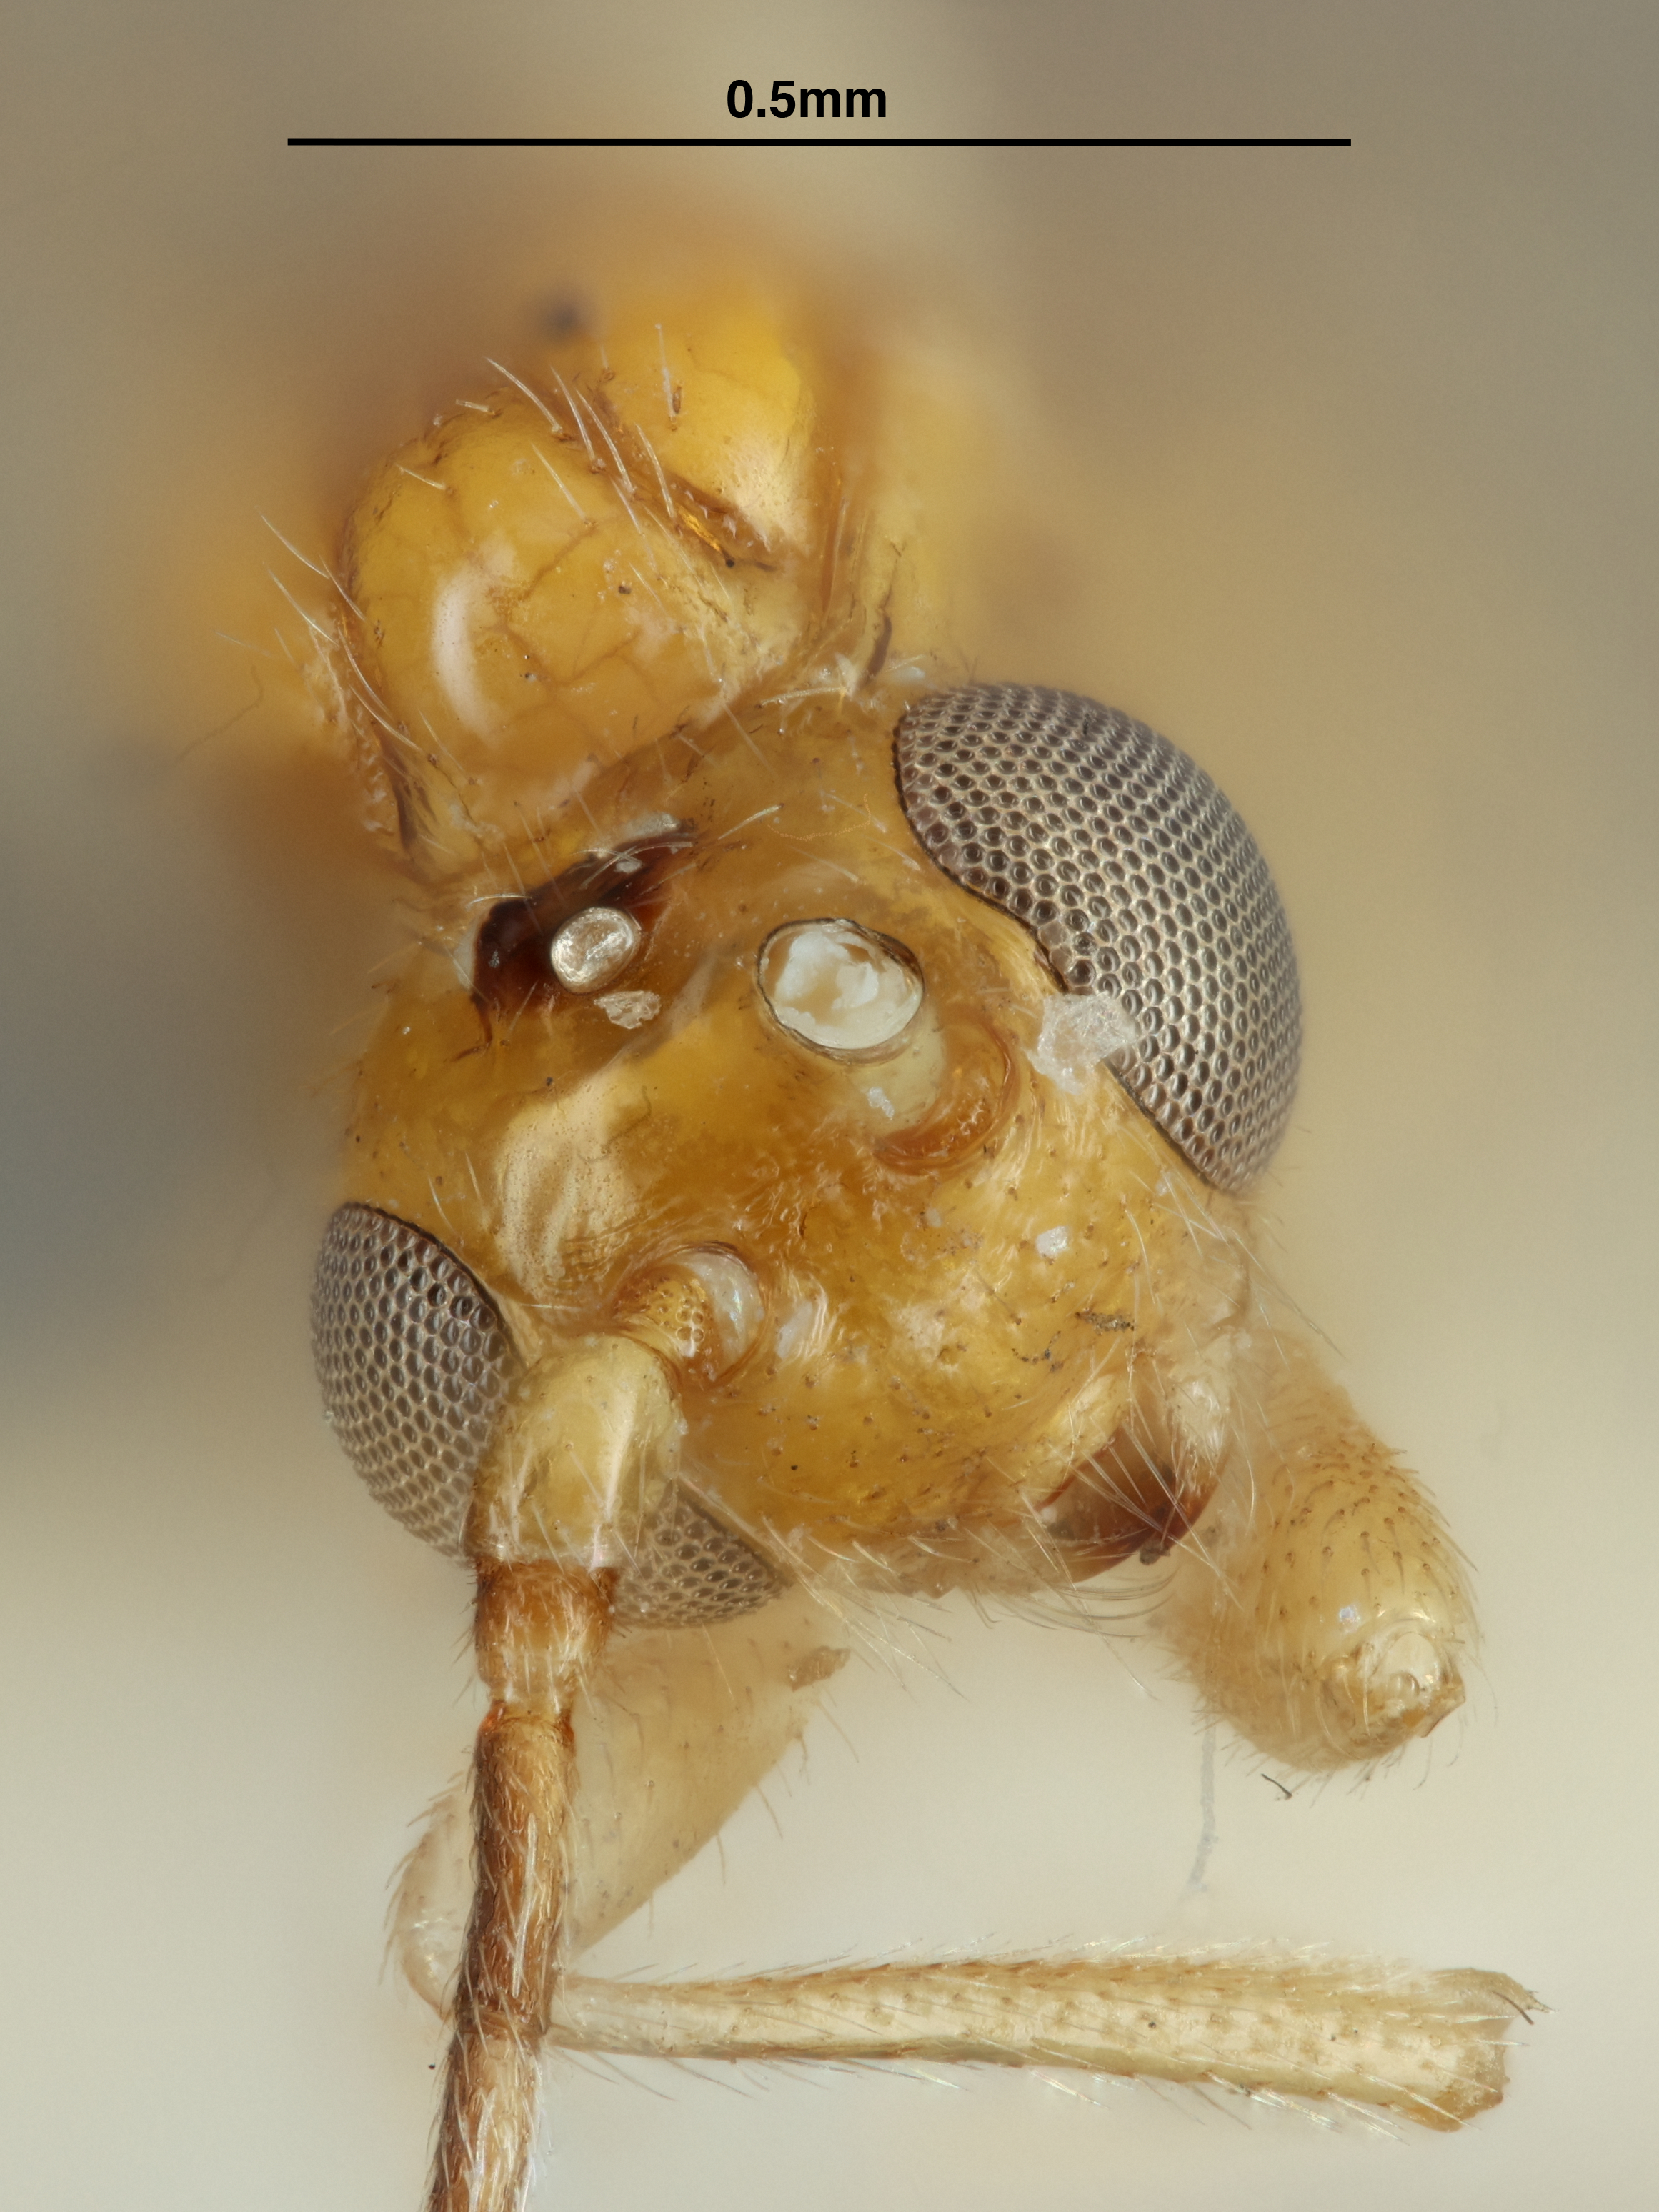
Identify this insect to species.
Rhysipolis muesebecki
